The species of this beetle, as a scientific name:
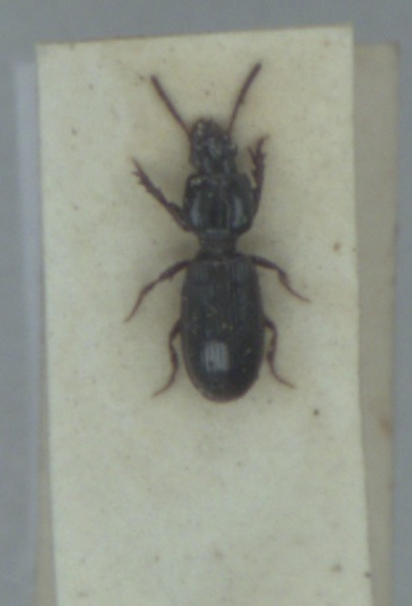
Clivina fossor
